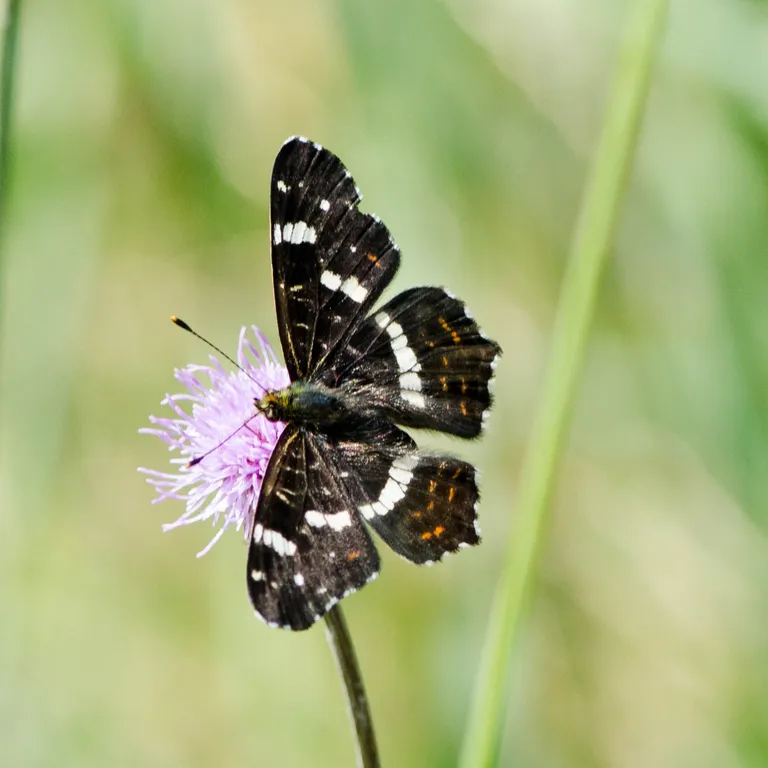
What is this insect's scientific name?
Araschnia levana
